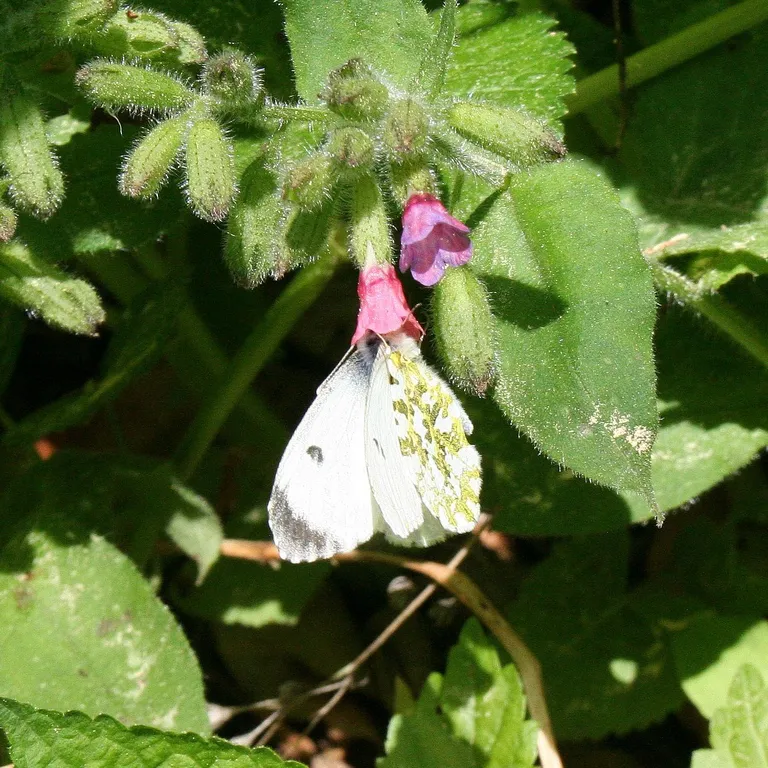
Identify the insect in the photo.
Anthocharis cardamines
